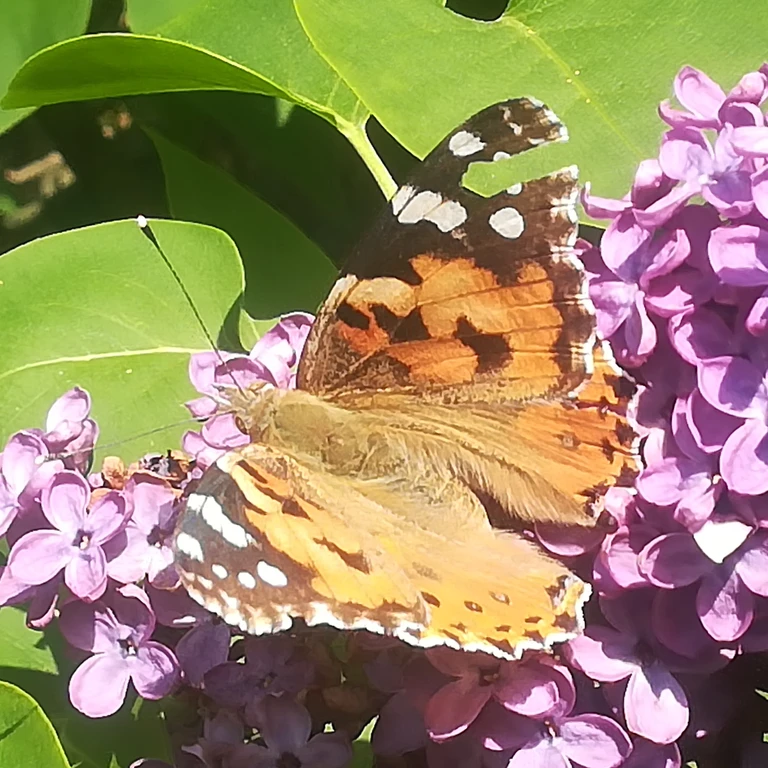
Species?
Vanessa cardui
